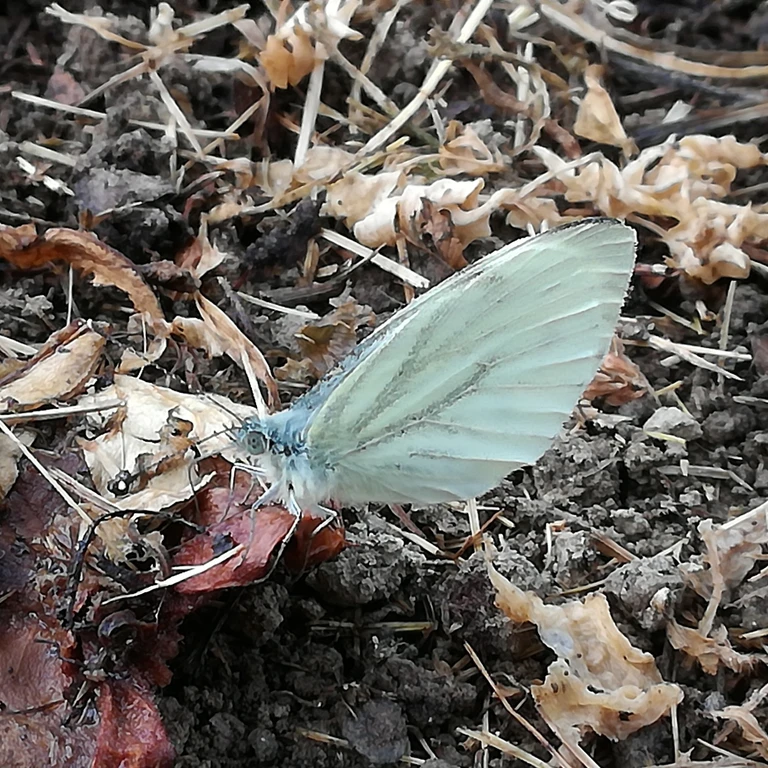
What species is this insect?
Pieris napi
